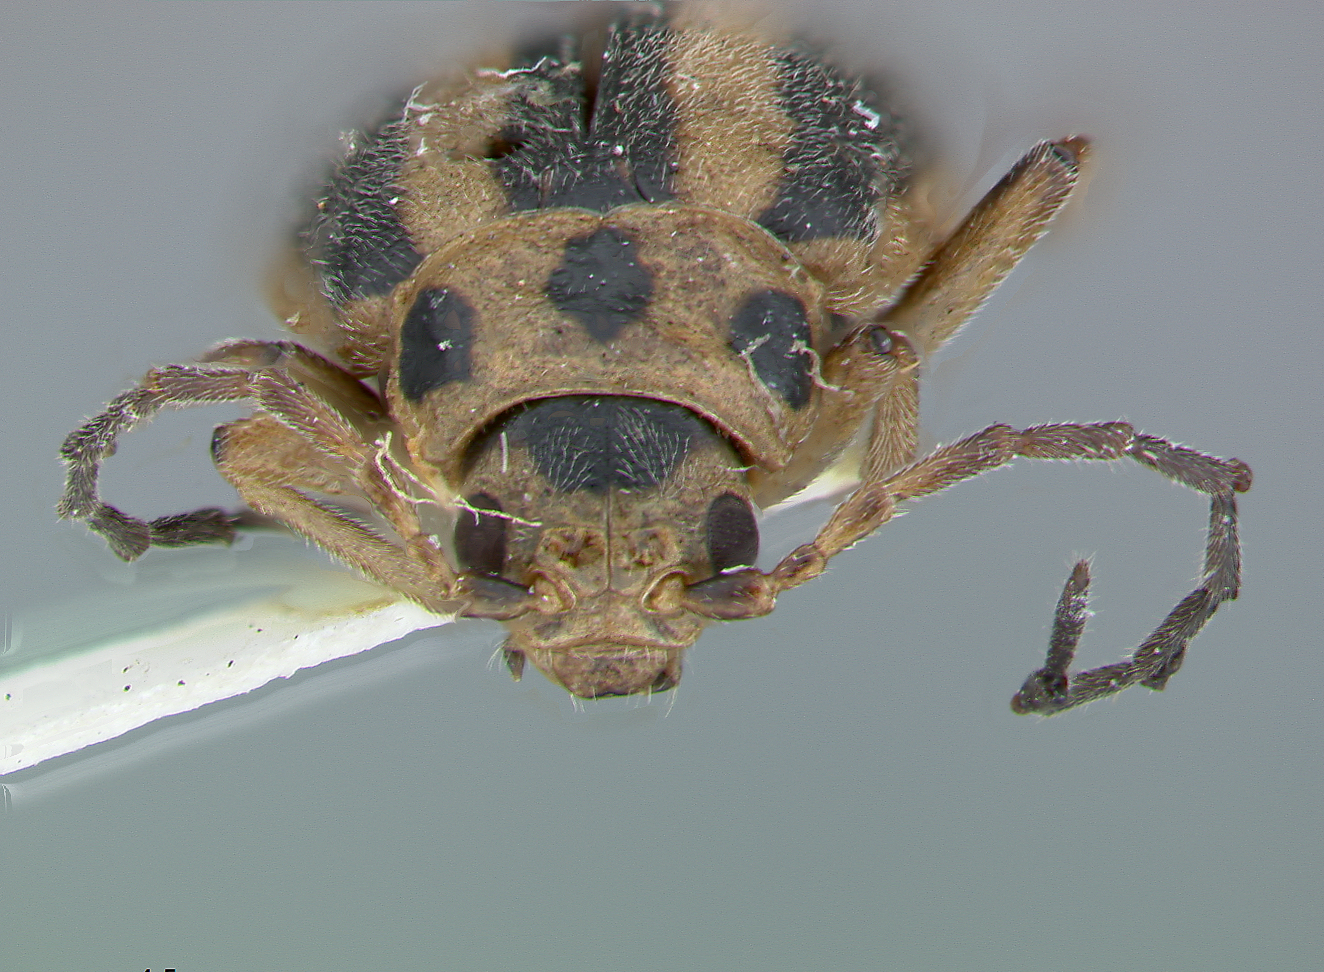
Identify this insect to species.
Trirhabda borealis
